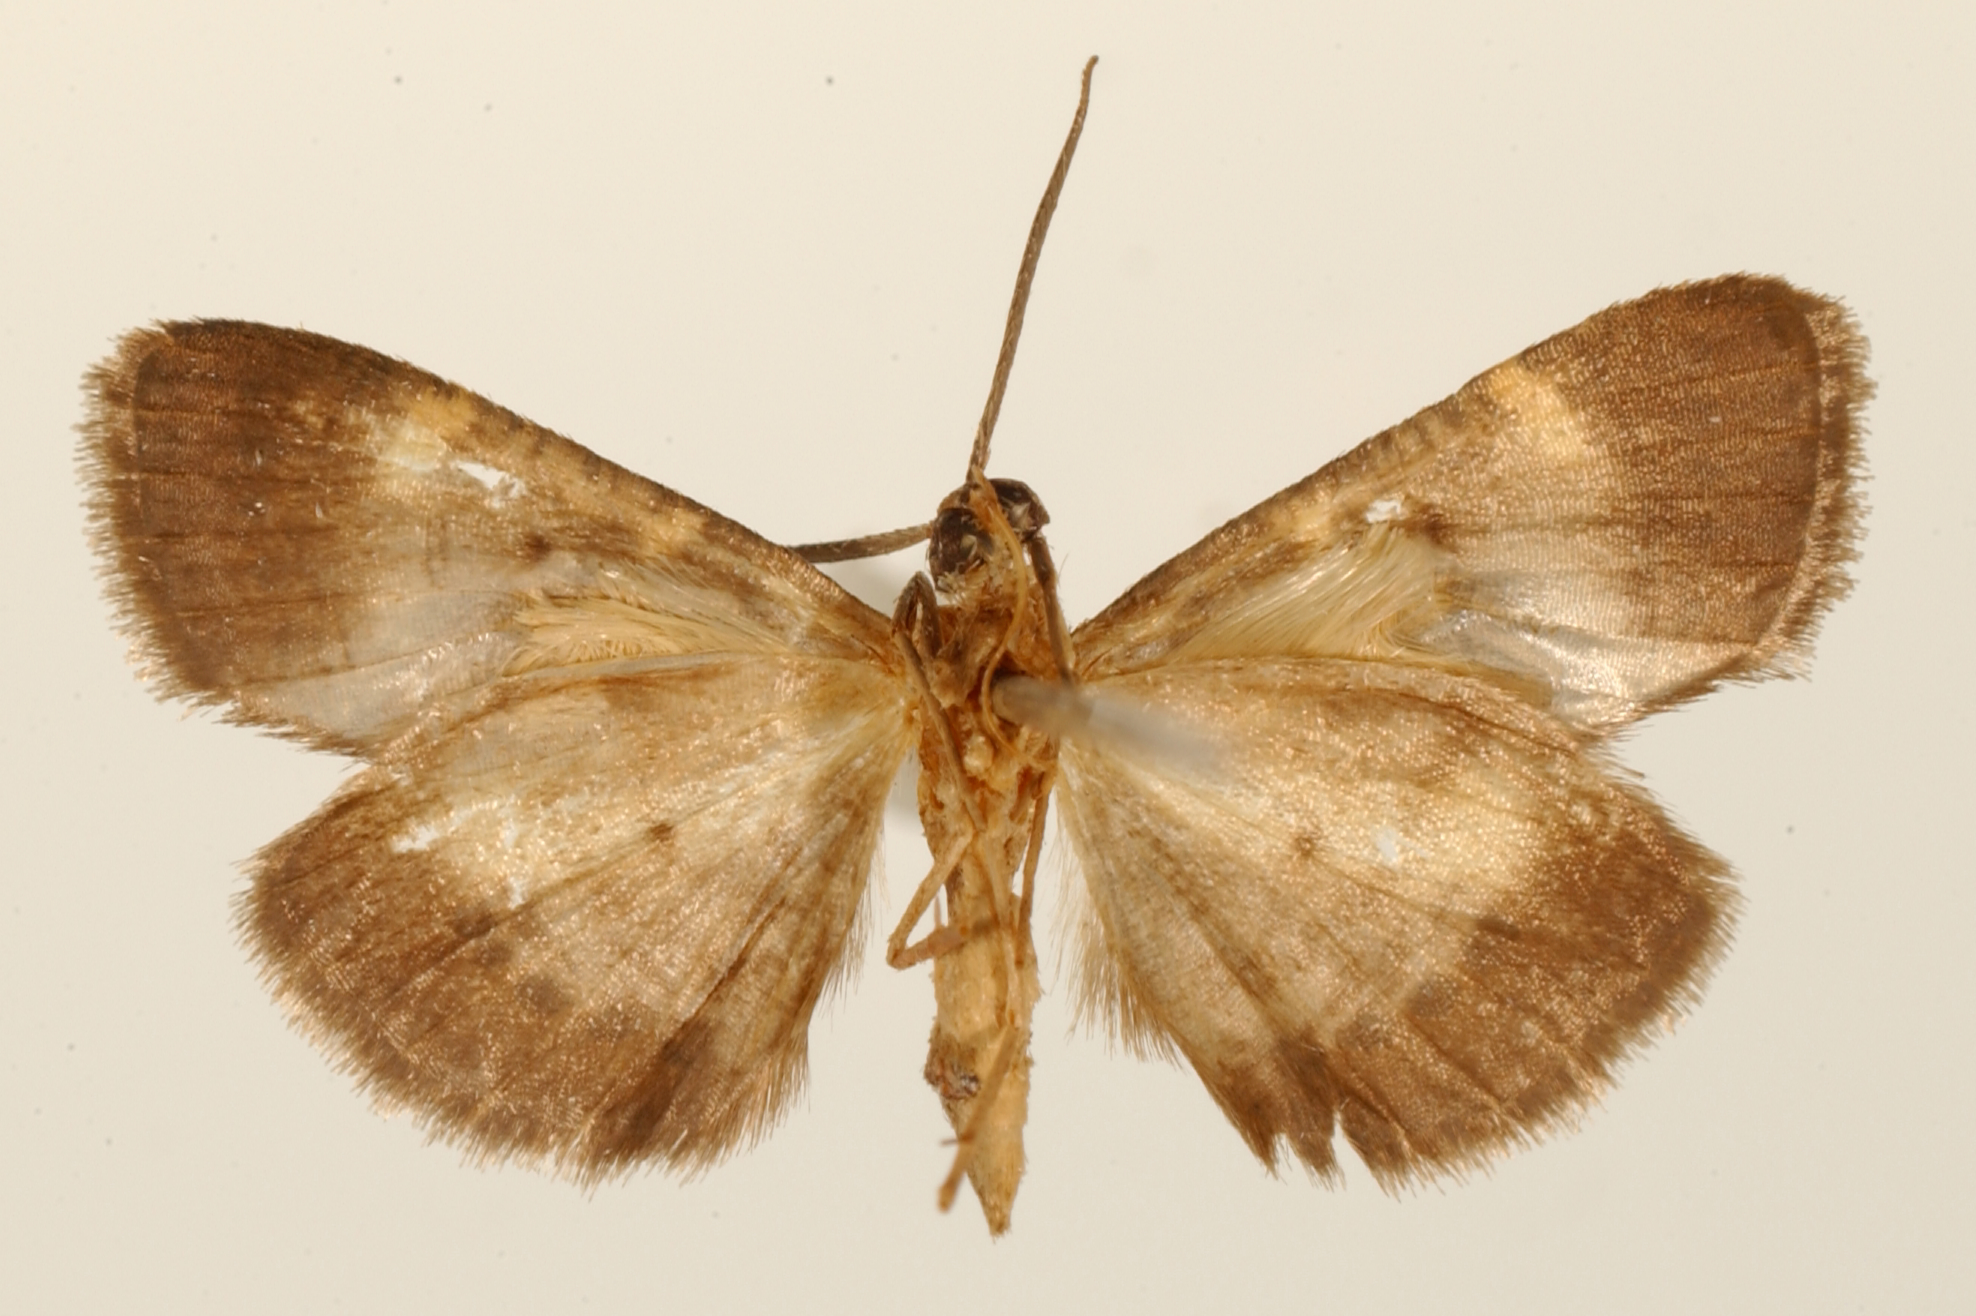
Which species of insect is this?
Trichogompha saumayaria
